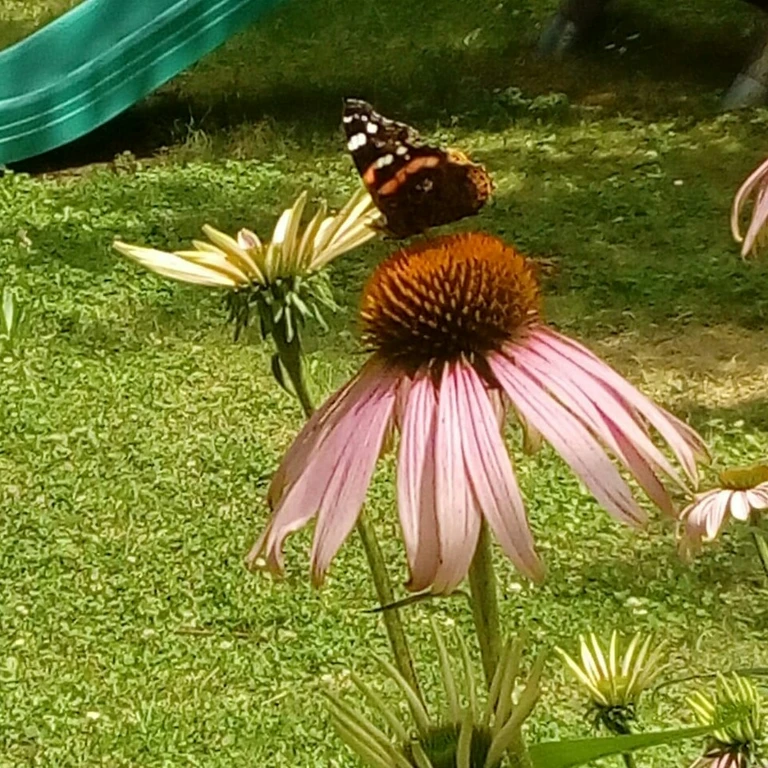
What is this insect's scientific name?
Vanessa atalanta
